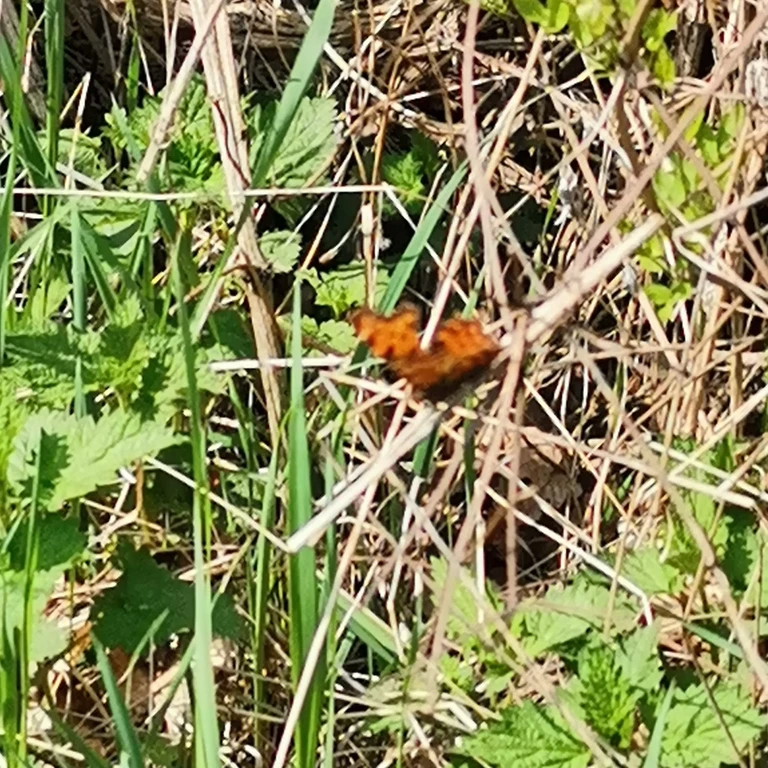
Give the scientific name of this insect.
Polygonia c-album
